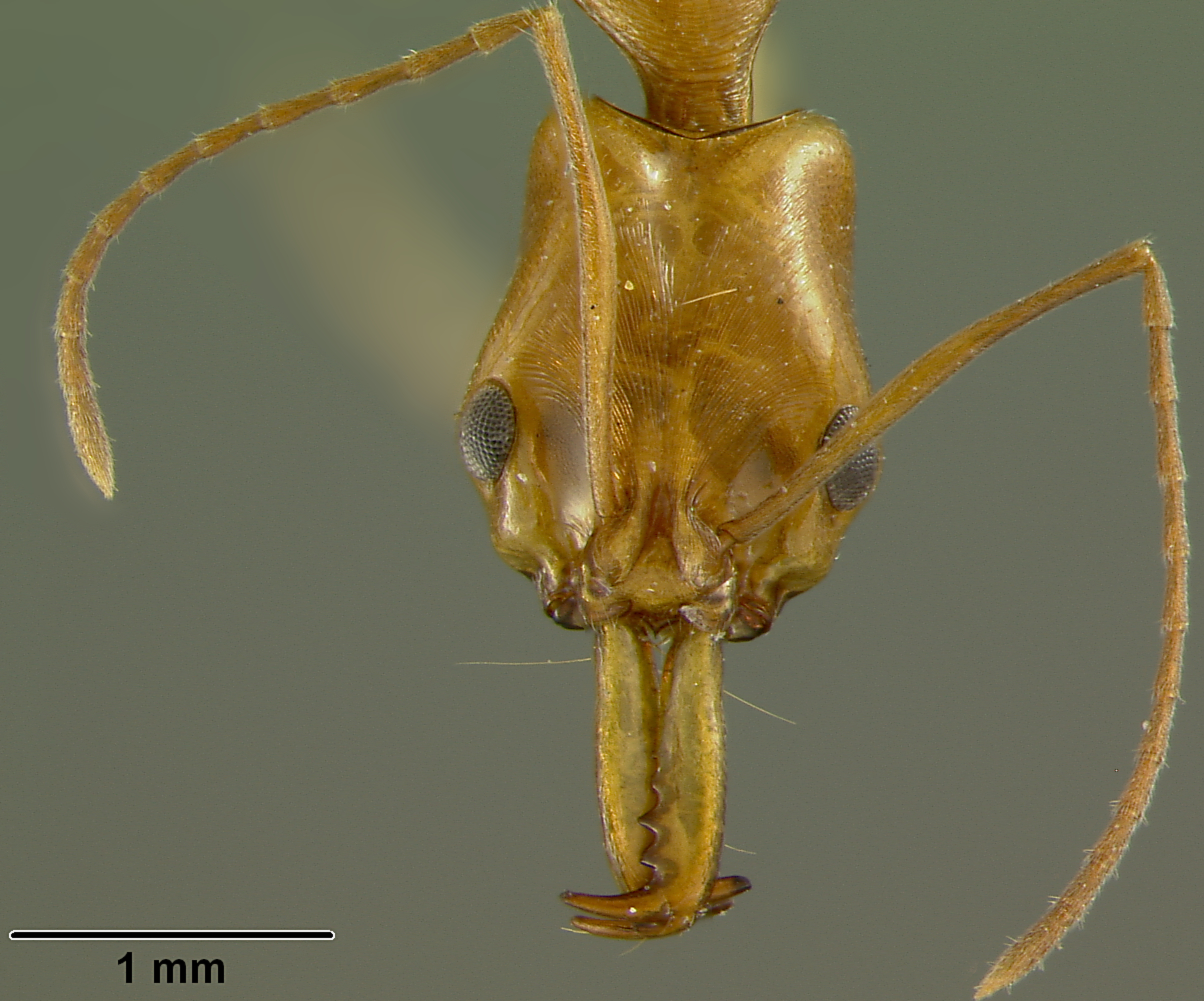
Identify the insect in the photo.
Anochetus haytianus
